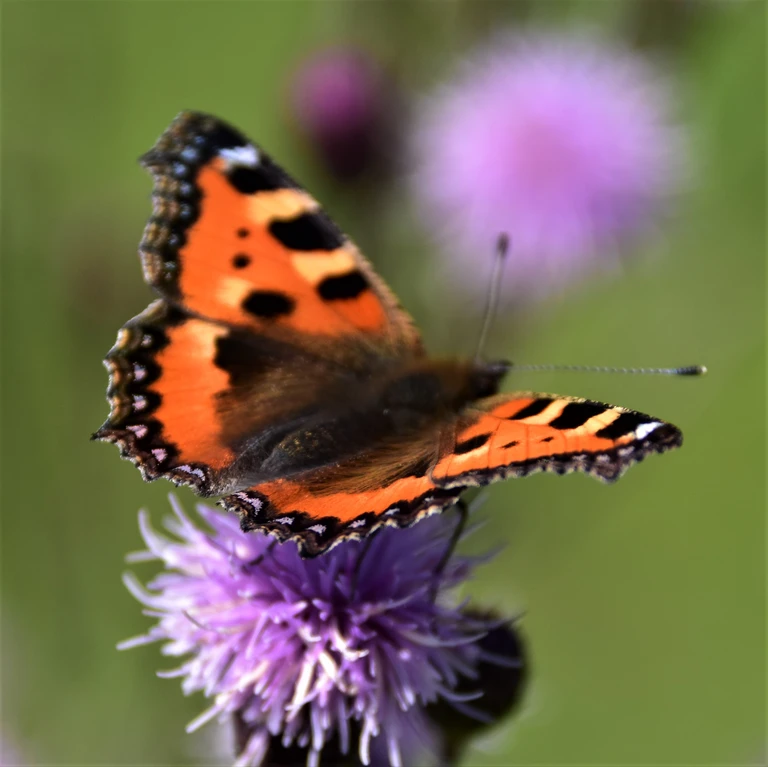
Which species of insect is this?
Aglais urticae
